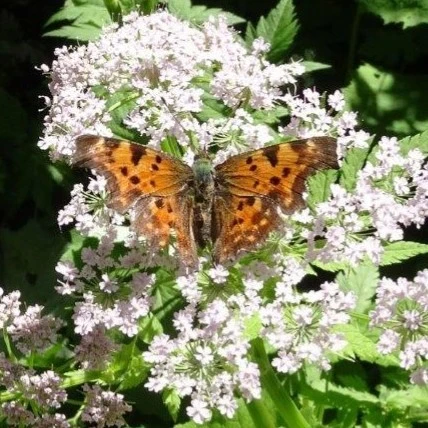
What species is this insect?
Polygonia c-album
